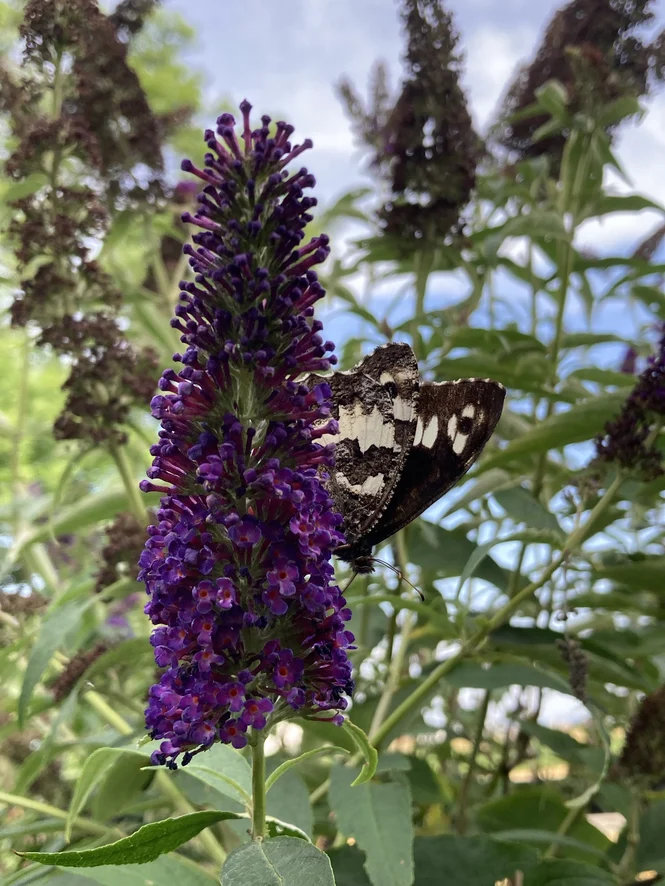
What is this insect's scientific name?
Brintesia circe
